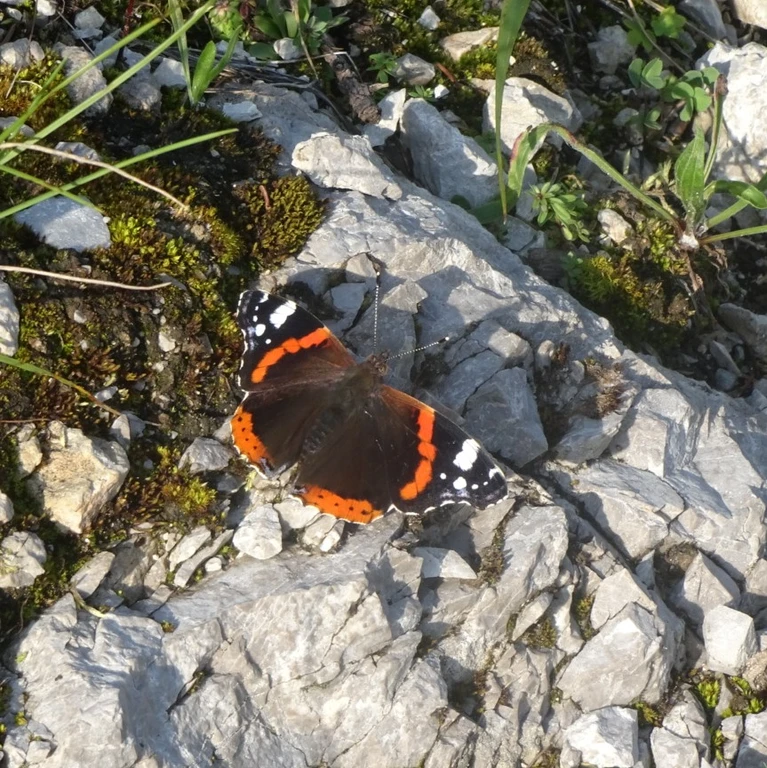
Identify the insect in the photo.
Vanessa atalanta
